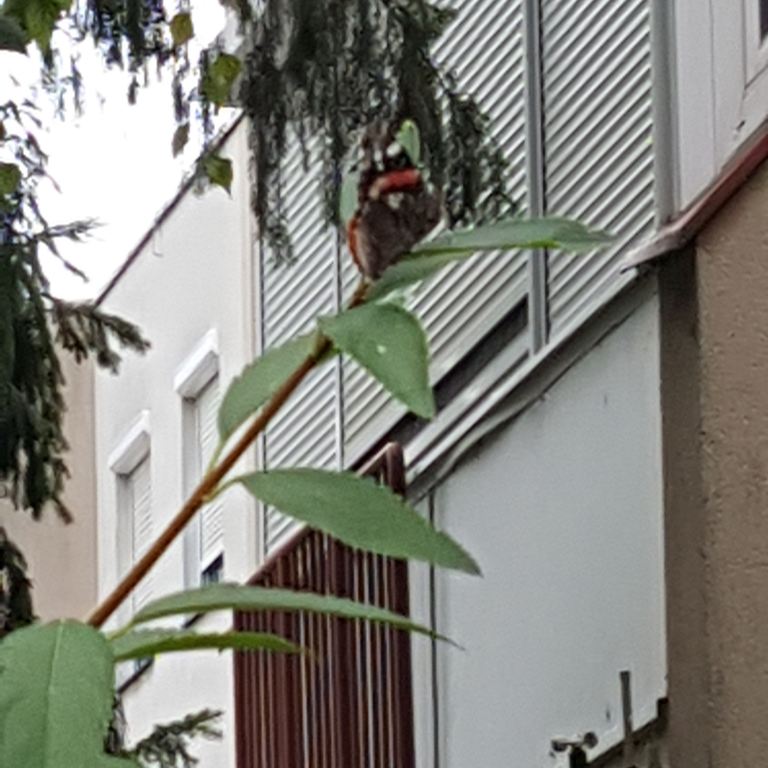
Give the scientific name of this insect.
Vanessa atalanta
